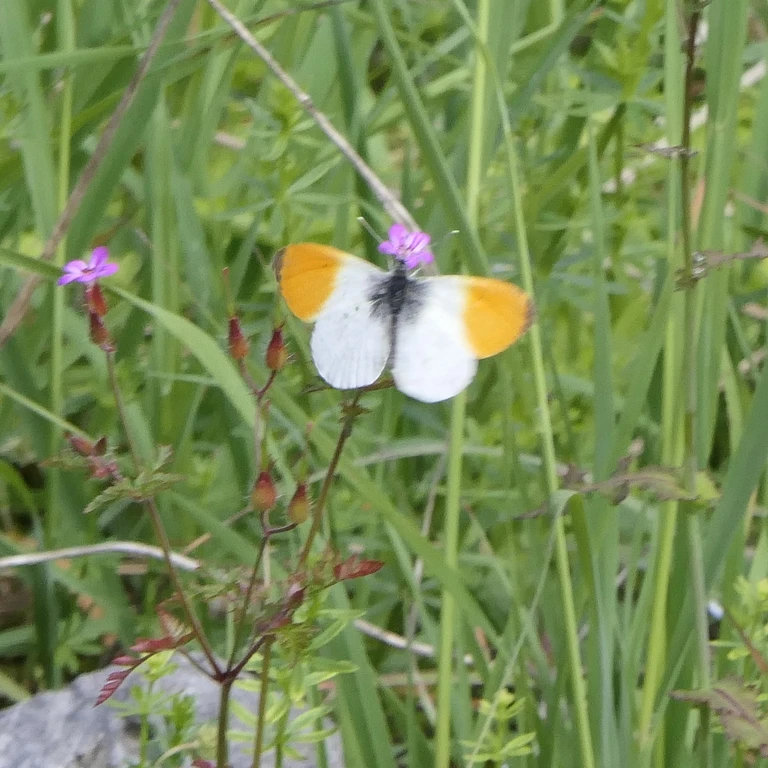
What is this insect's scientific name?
Anthocharis cardamines
